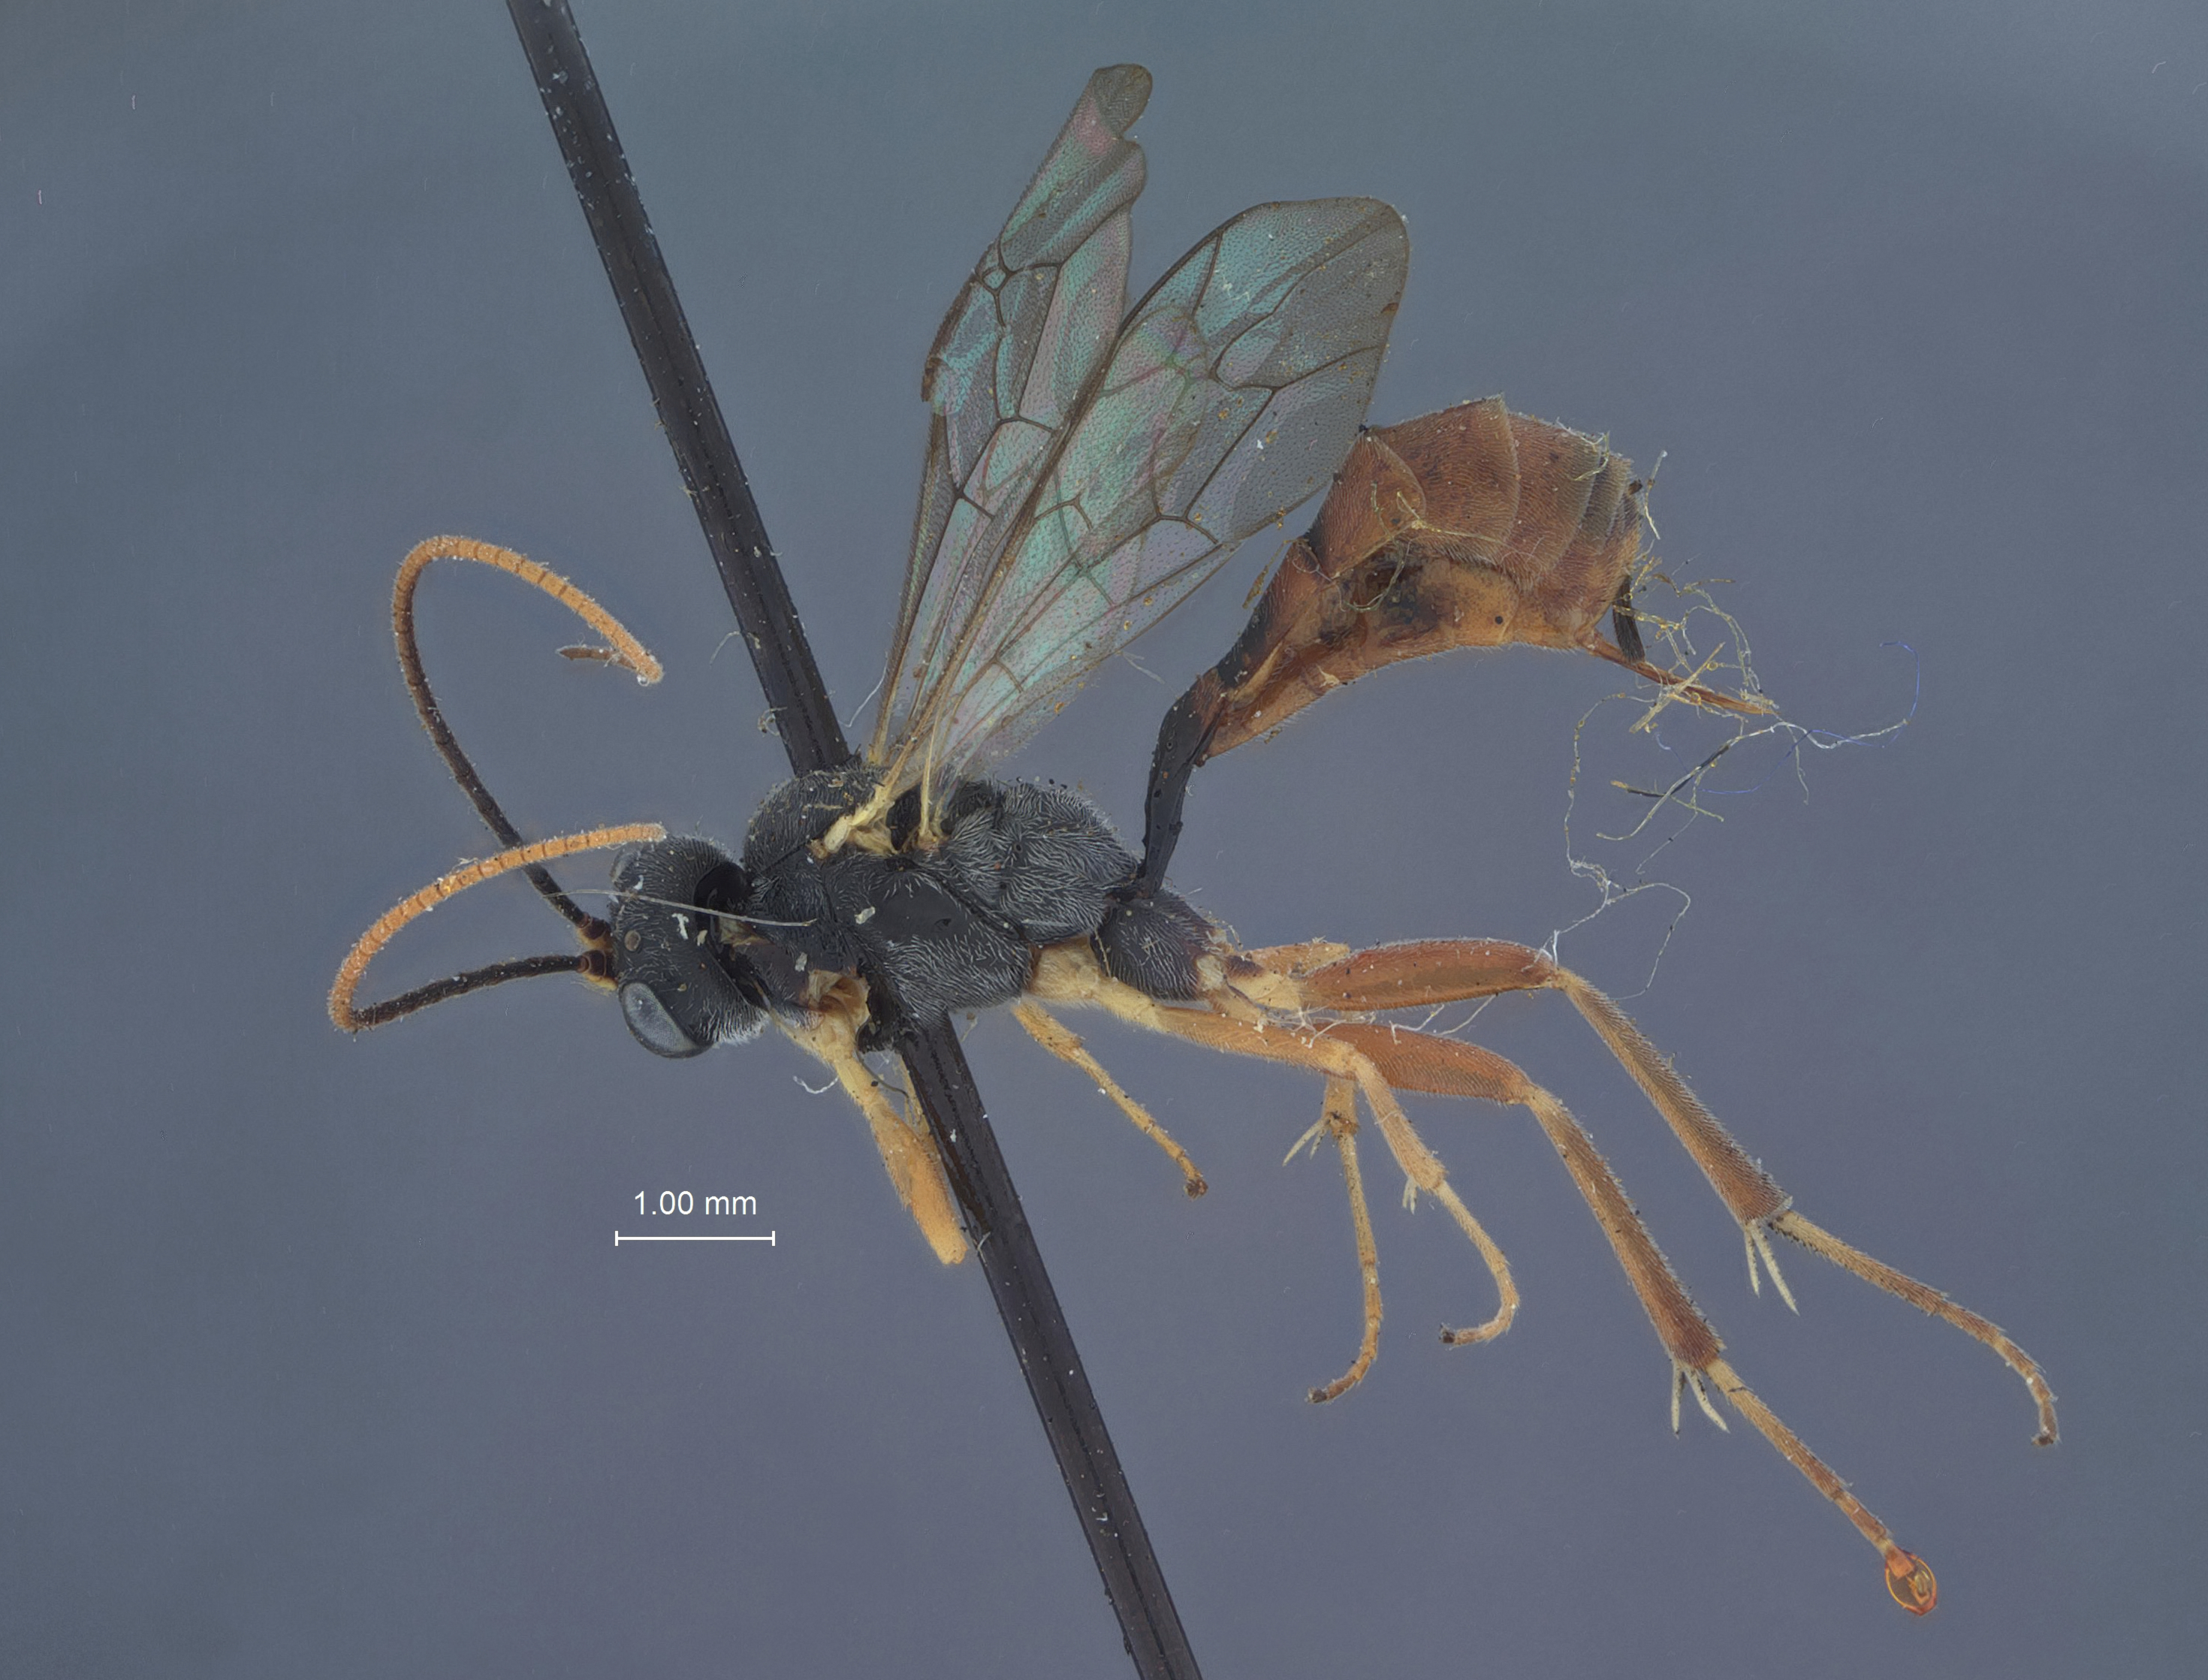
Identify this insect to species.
Campoplex metacometi
